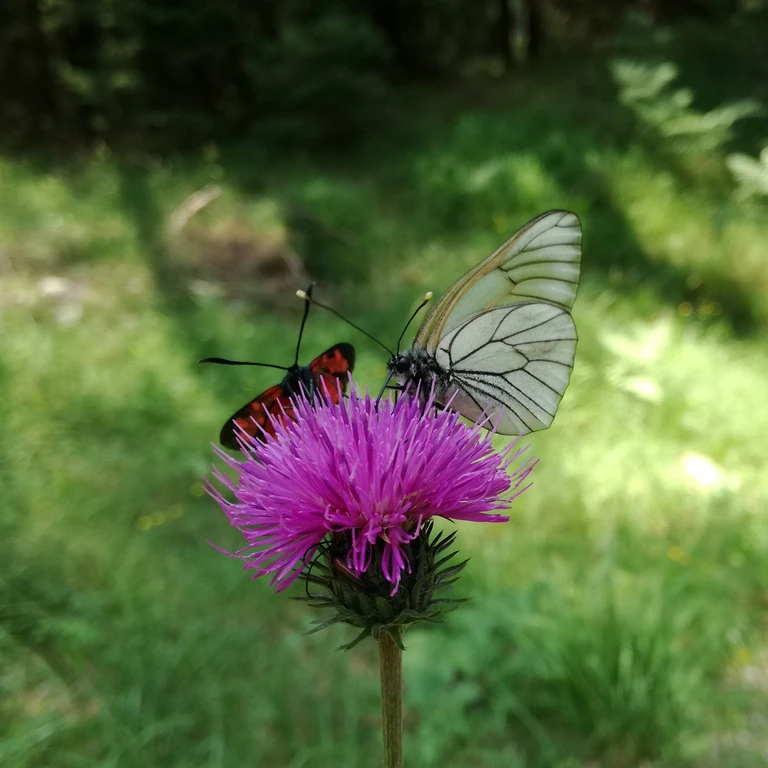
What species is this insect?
Aporia crataegi
